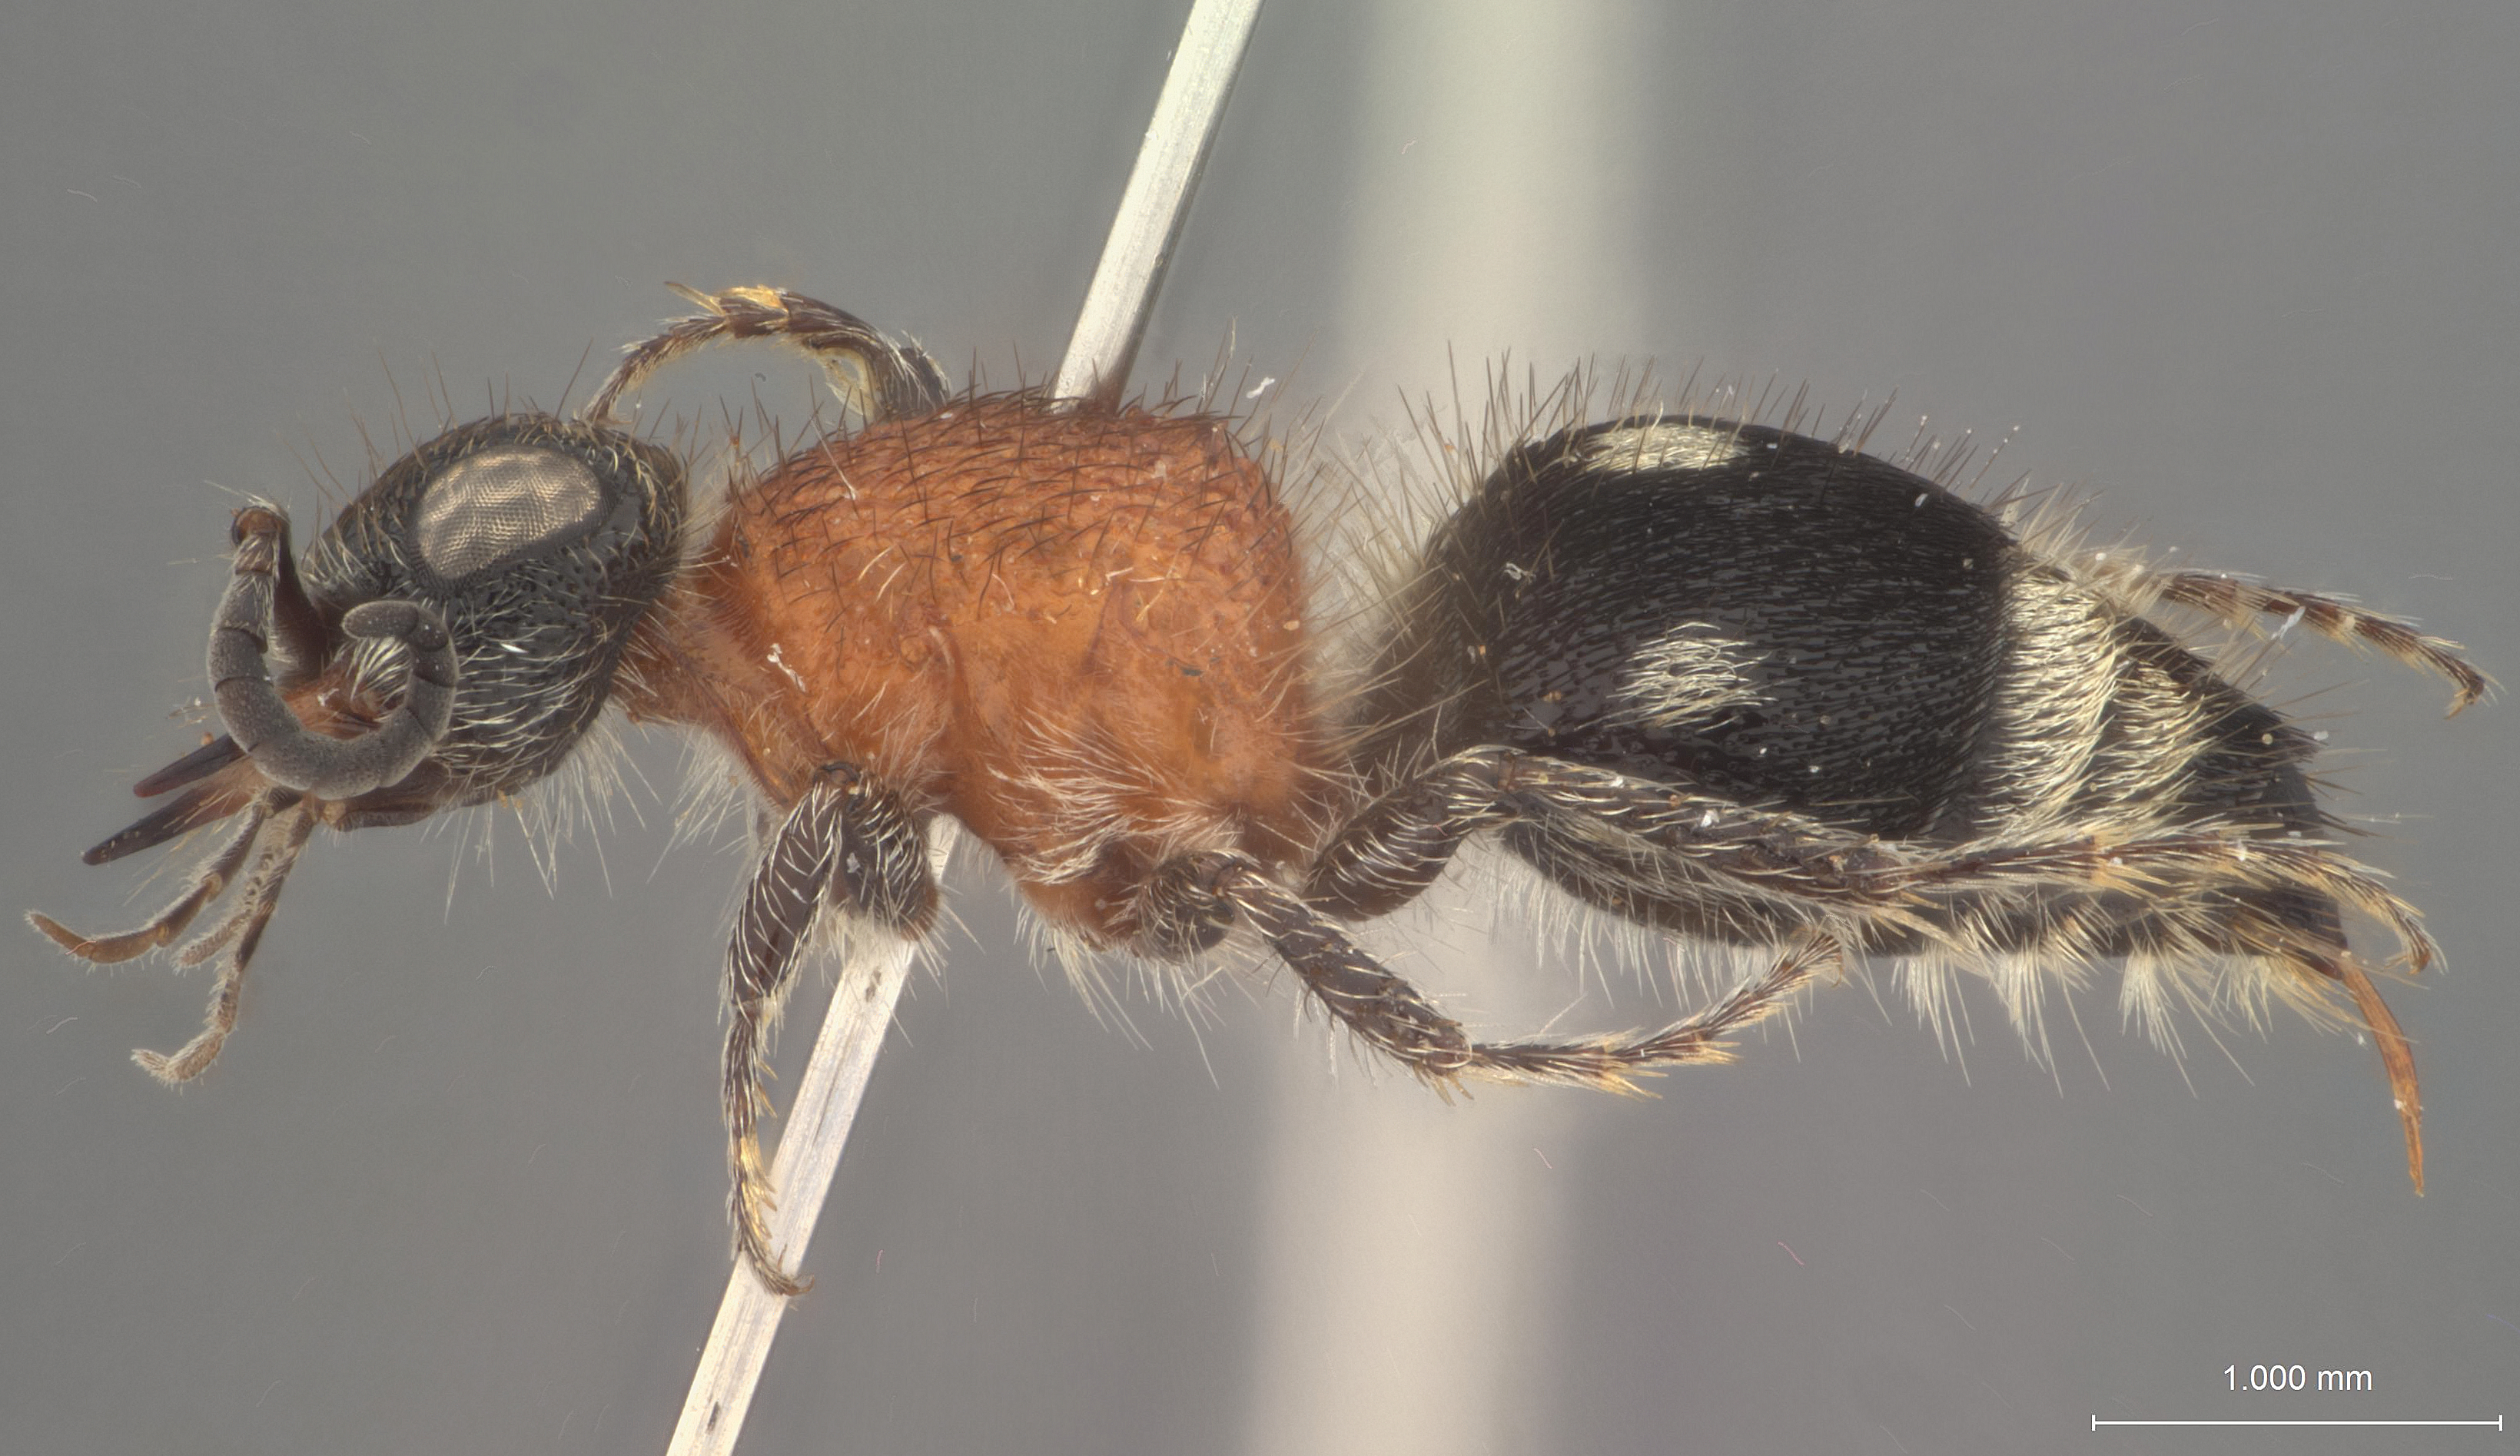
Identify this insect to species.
Smicromyrme zamboangae
